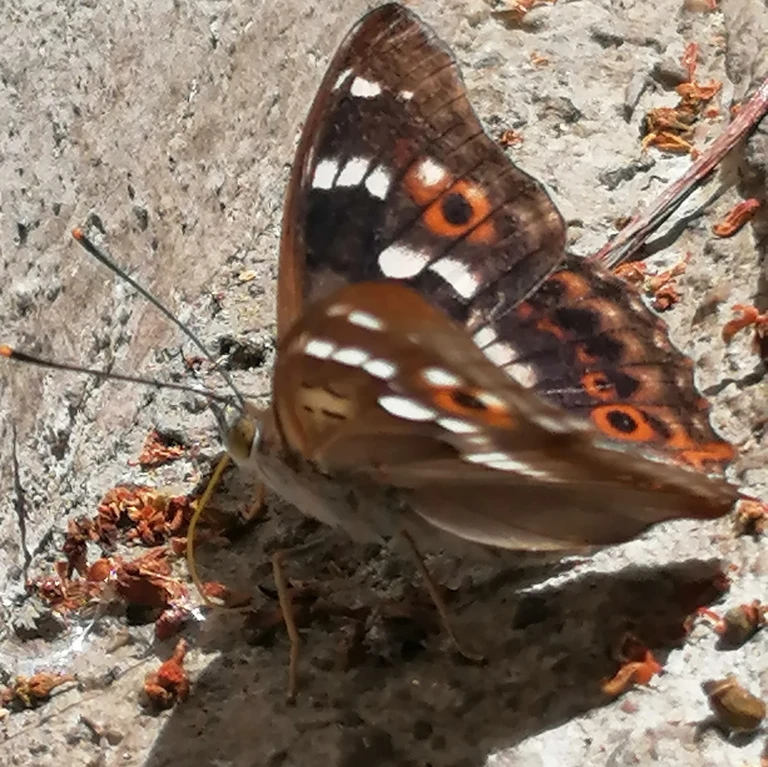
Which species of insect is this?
Apatura ilia
